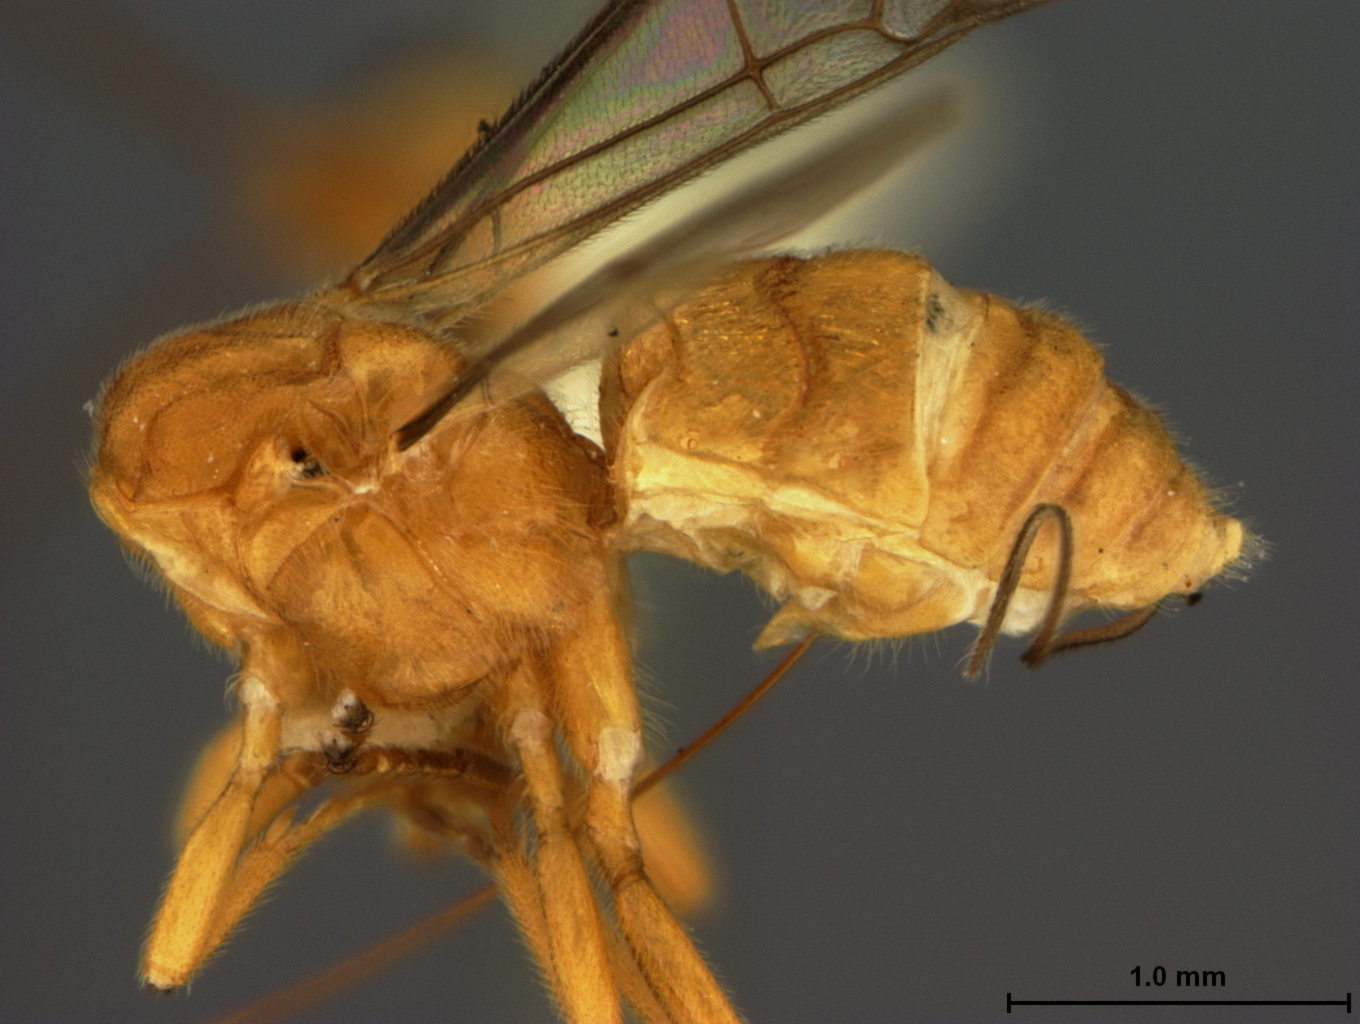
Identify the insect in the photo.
Hemiglyptus flavus
